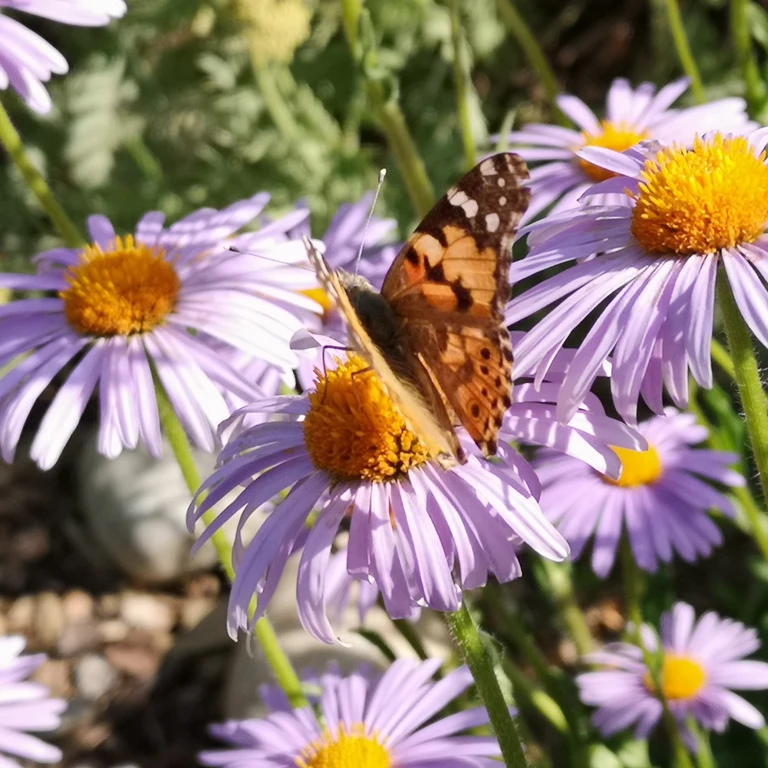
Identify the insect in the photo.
Vanessa cardui
